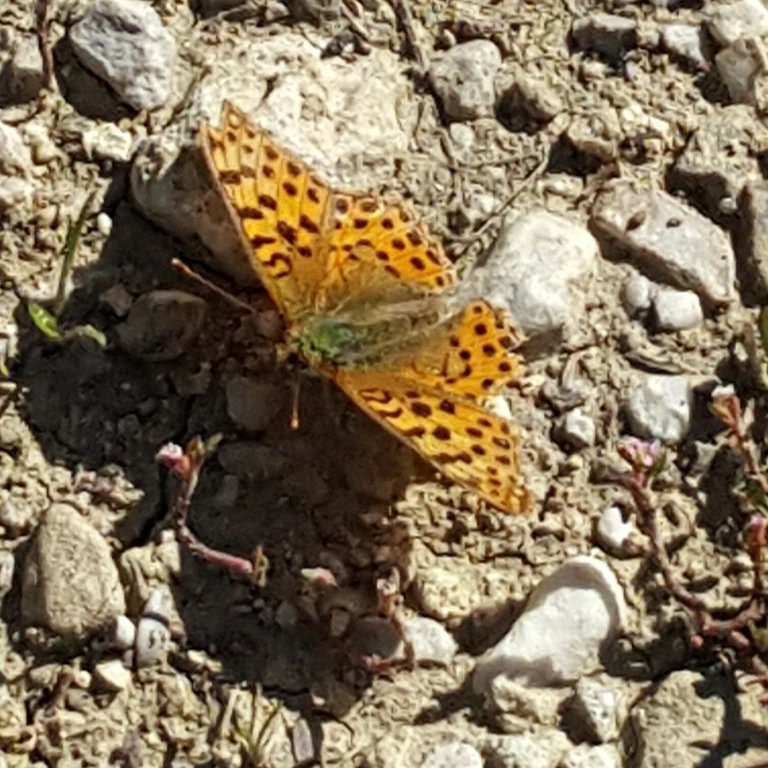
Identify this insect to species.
Issoria lathonia
